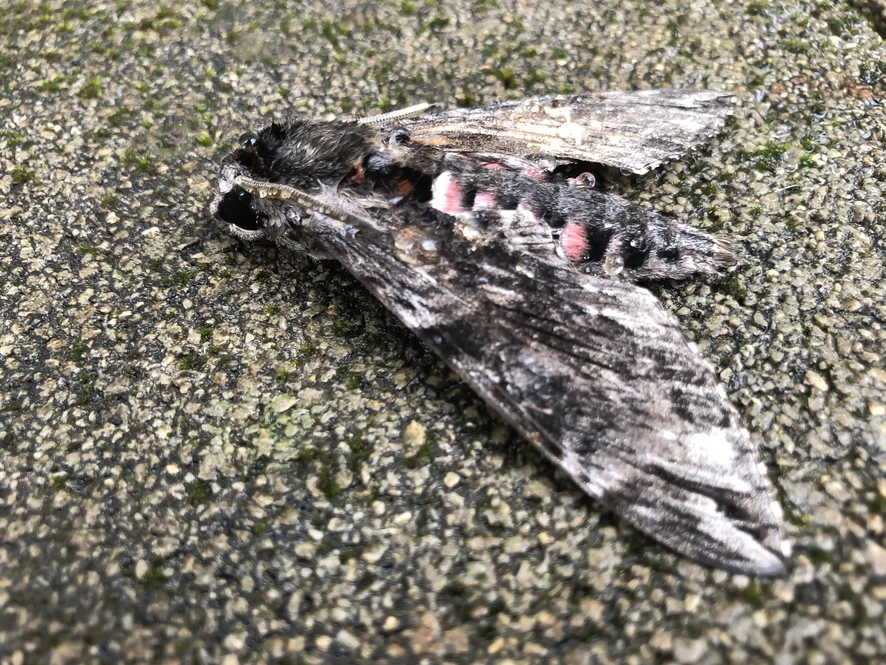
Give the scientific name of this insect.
Agrius convolvuli
